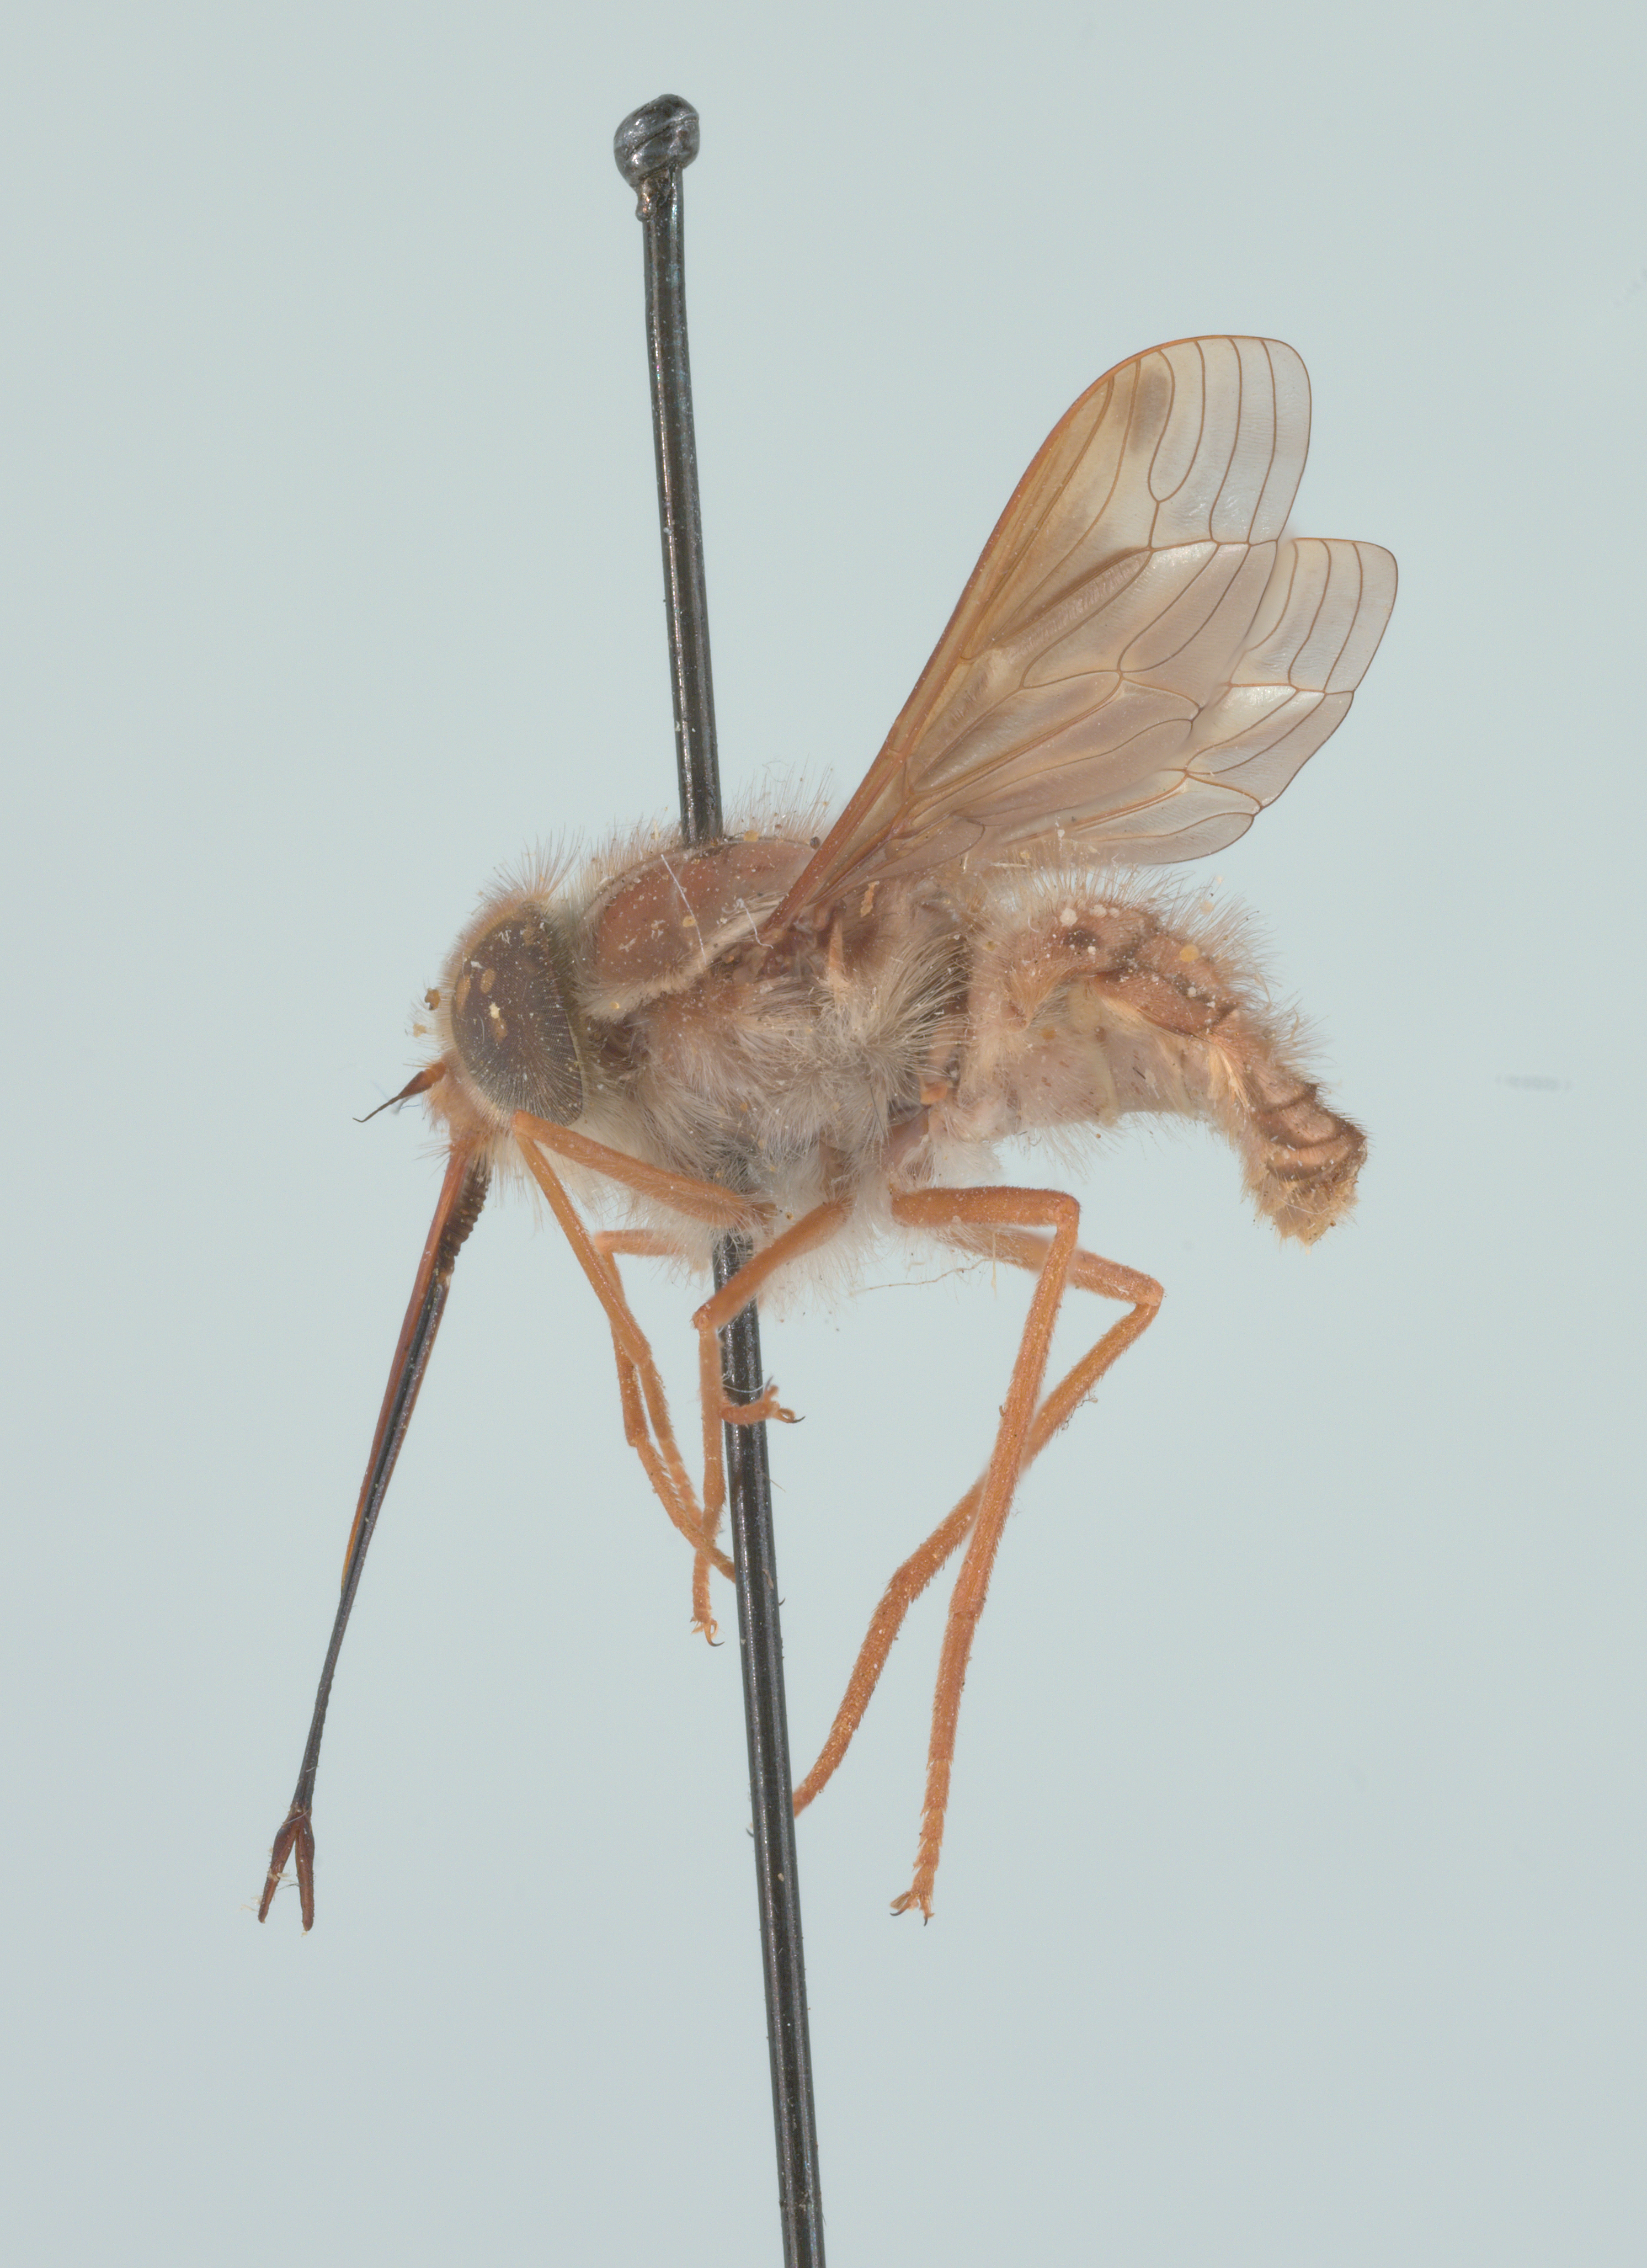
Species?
Hirmoneura nubipennis (also Trichophthalma nubipennis)
